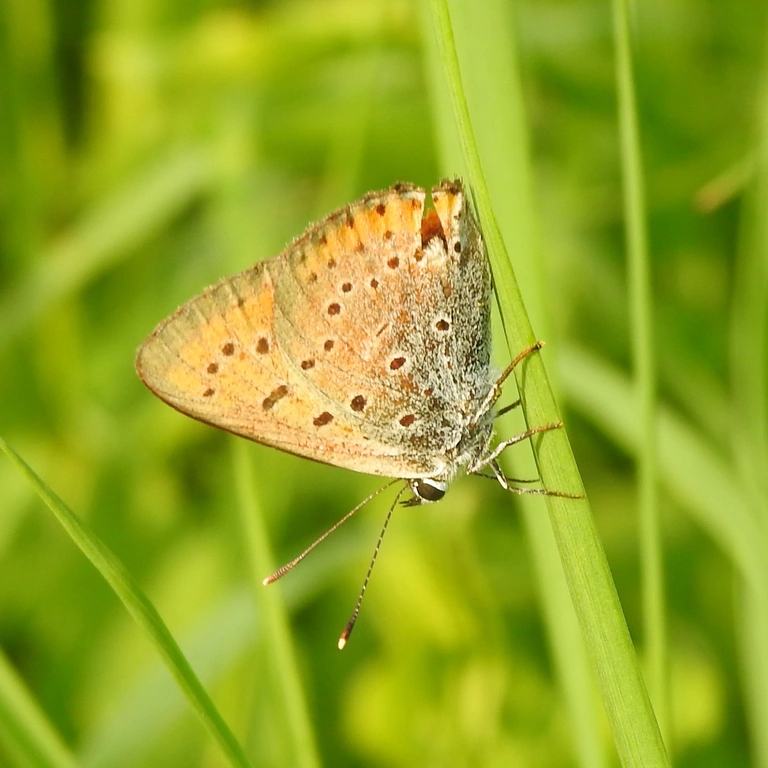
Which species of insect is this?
Lycaena dispar
